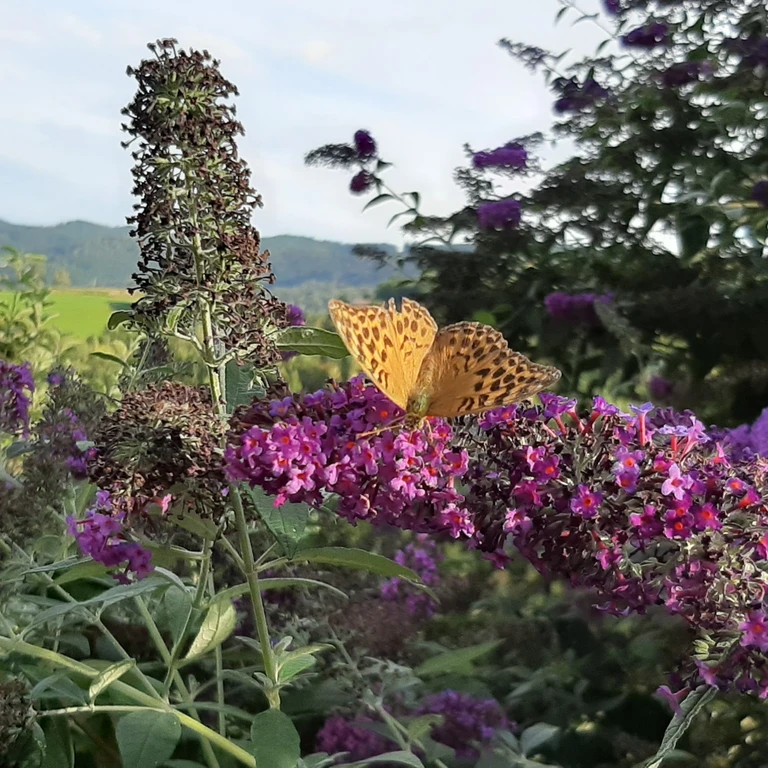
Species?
Argynnis paphia
